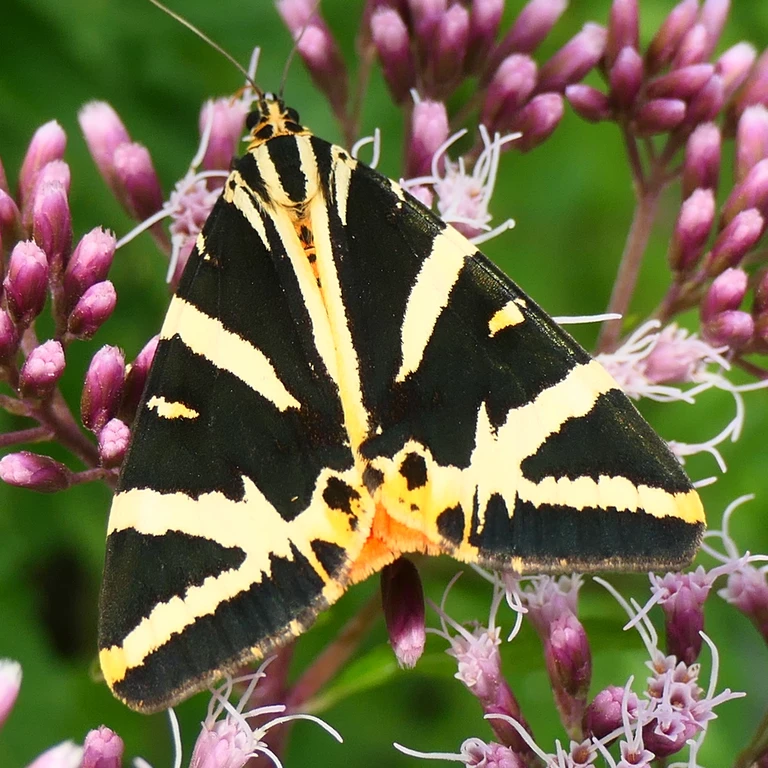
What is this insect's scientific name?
Euplagia quadripunctaria
